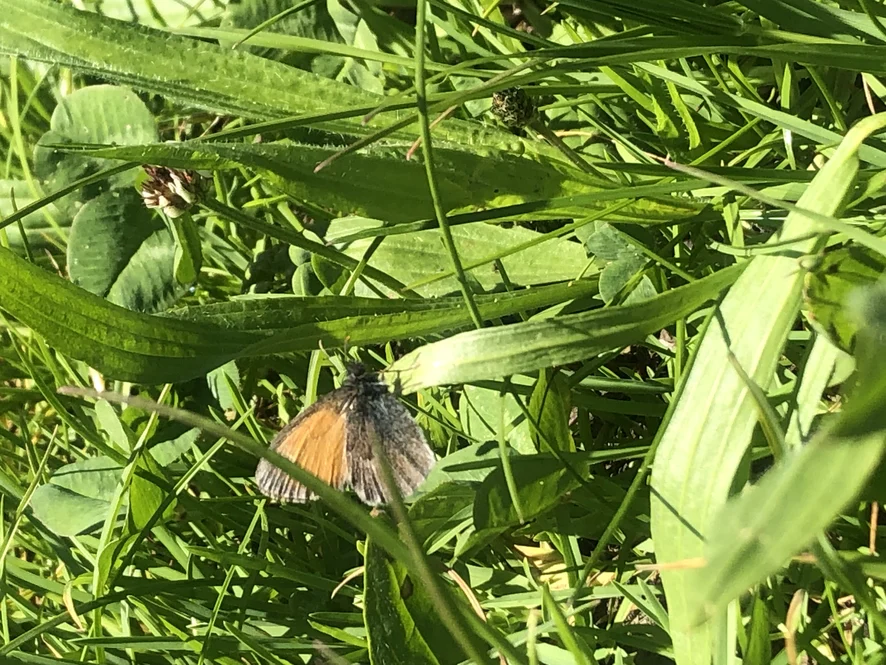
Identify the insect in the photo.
Coenonympha pamphilus
